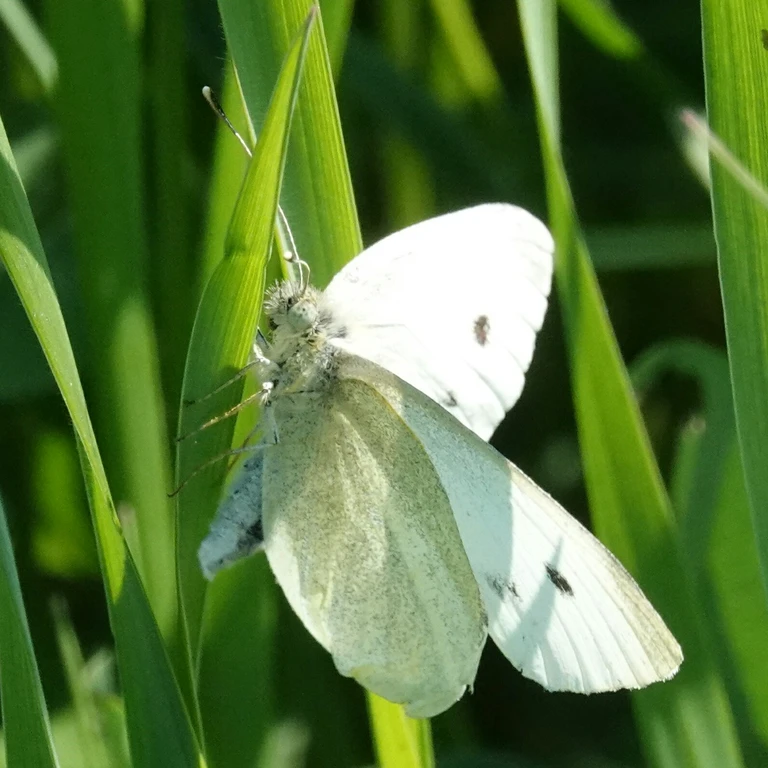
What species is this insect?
Pieris rapae
